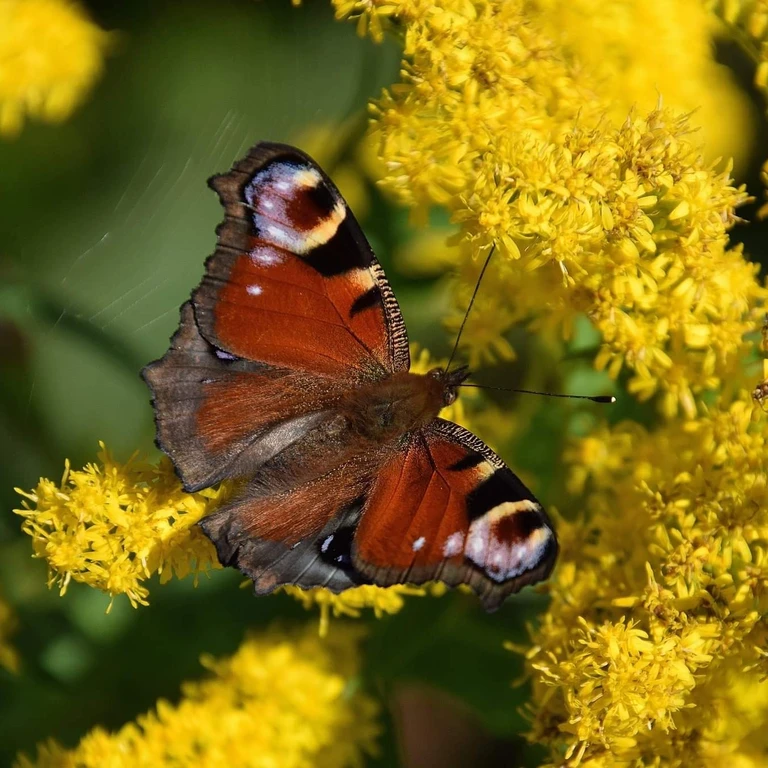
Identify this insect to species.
Aglais io
